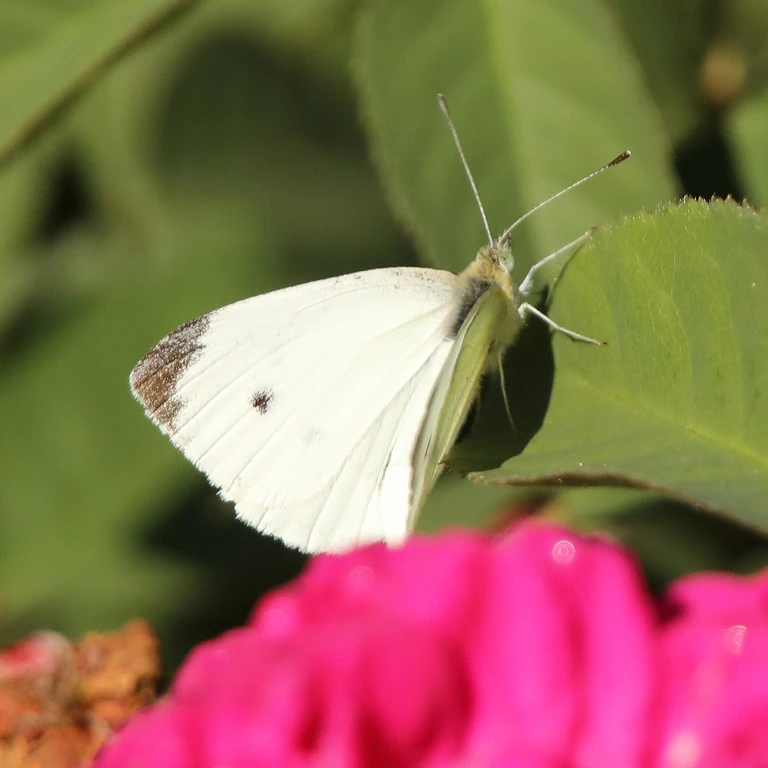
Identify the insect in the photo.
Pieris rapae
